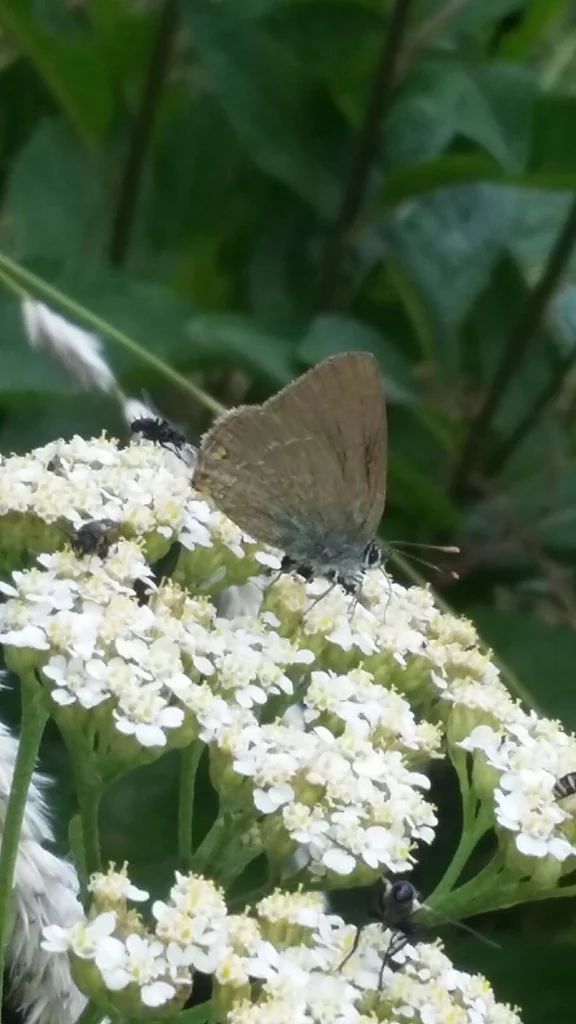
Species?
Satyrium acaciae (also Strymon acaciae)
